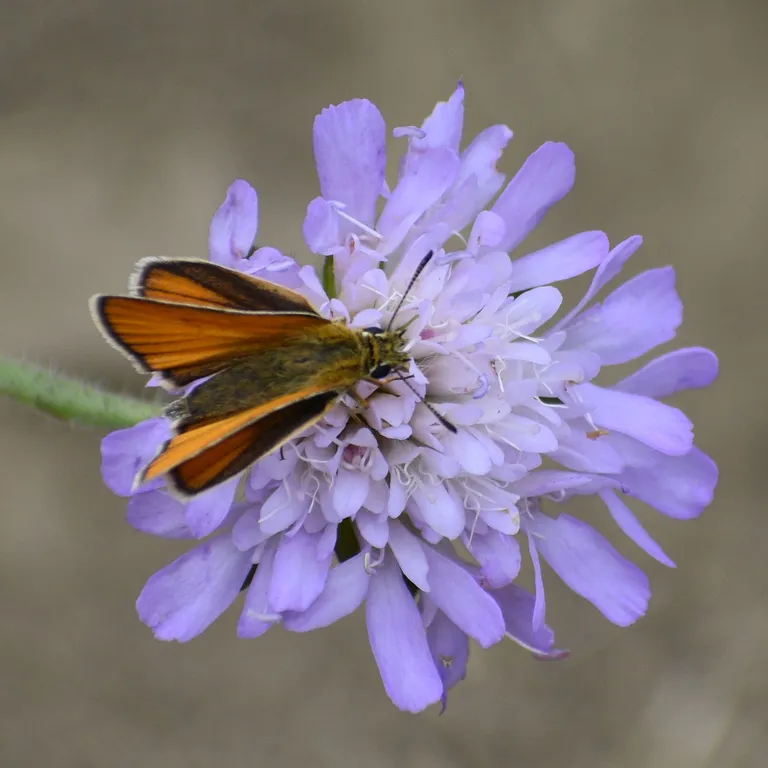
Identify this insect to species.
Thymelicus lineola
